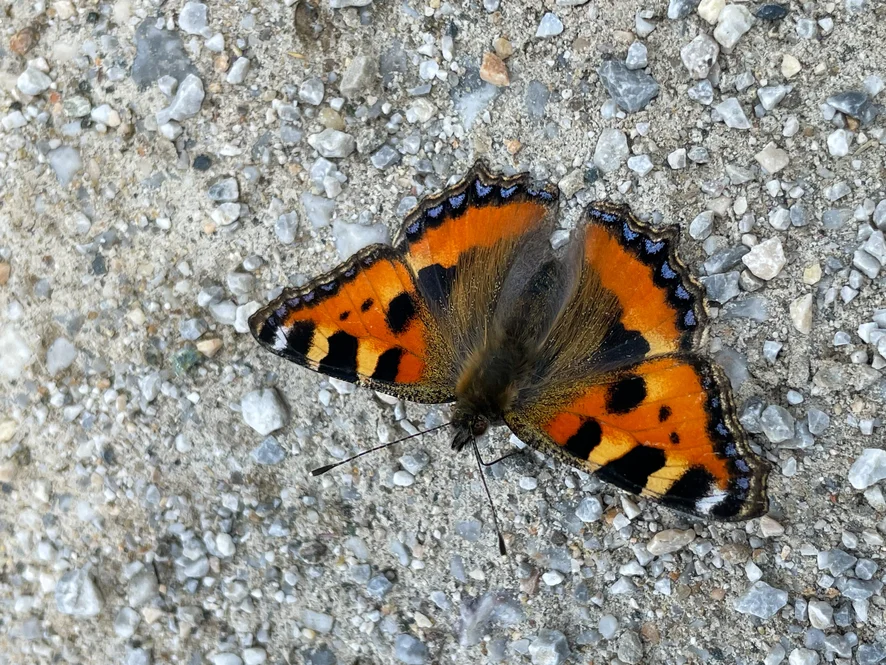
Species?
Aglais urticae
